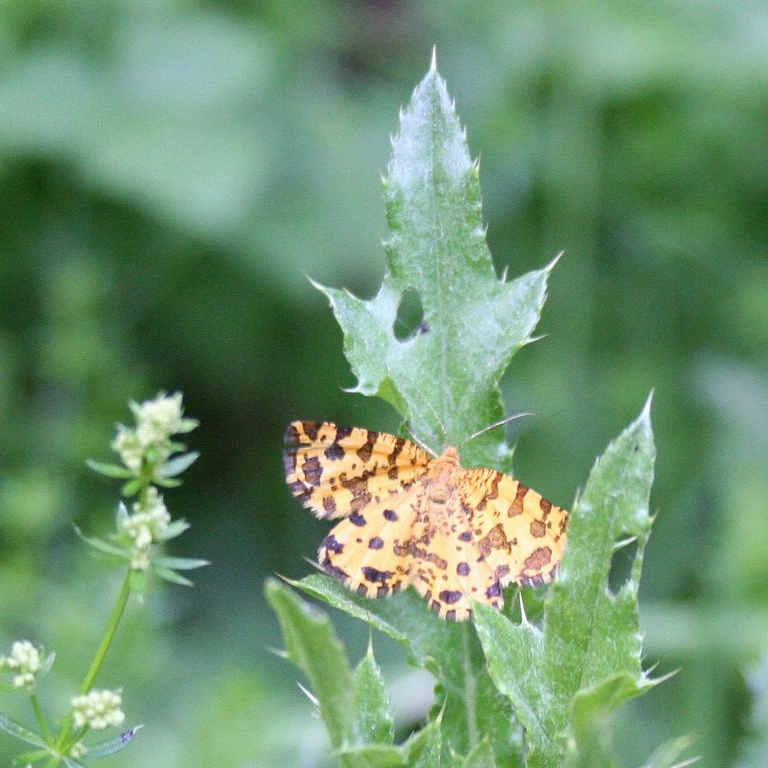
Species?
Pseudopanthera macularia
